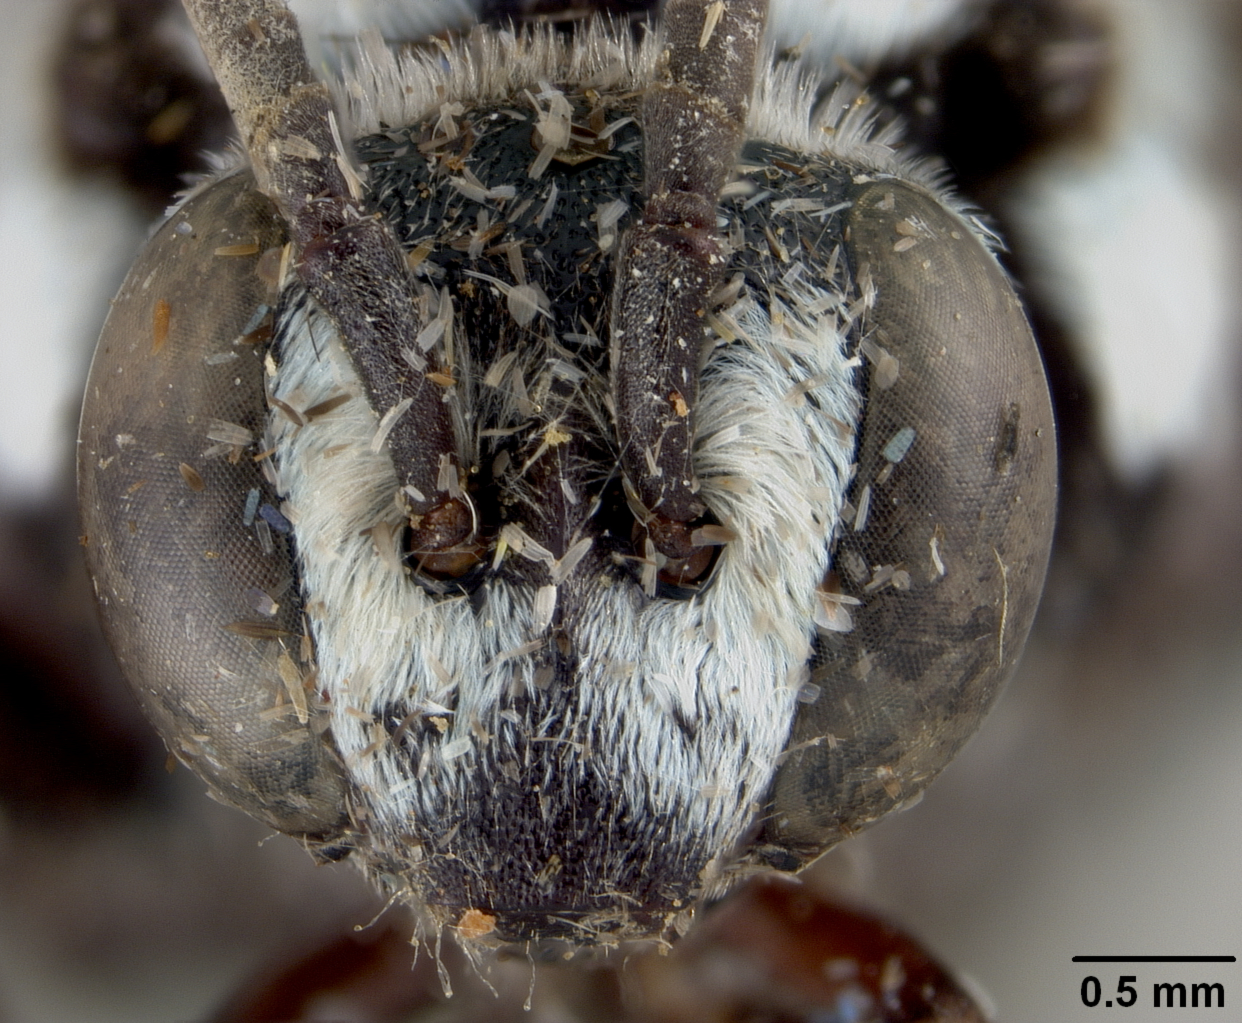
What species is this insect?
Crocisa irisana
